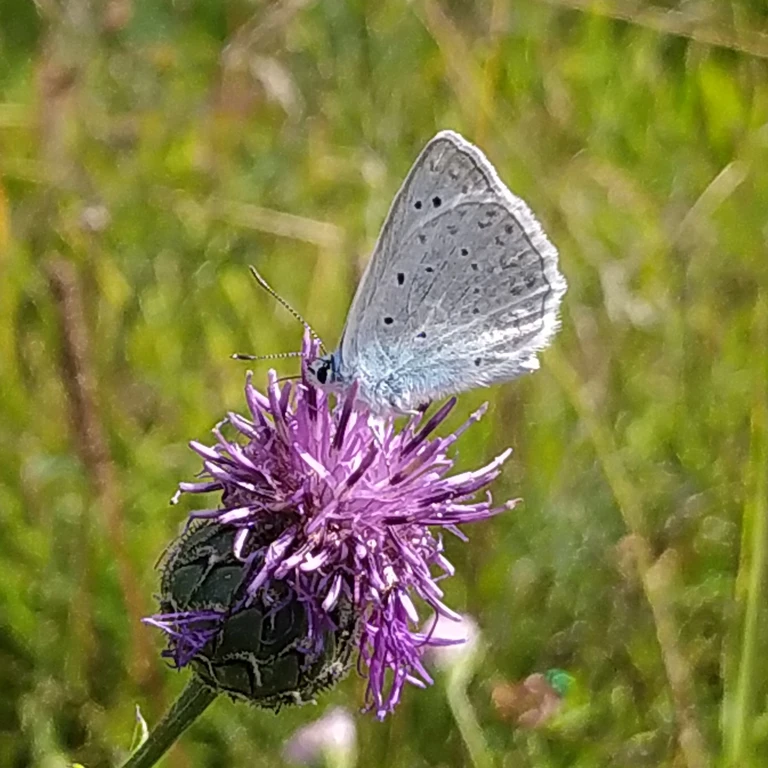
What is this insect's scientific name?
Polyommatus daphnis
